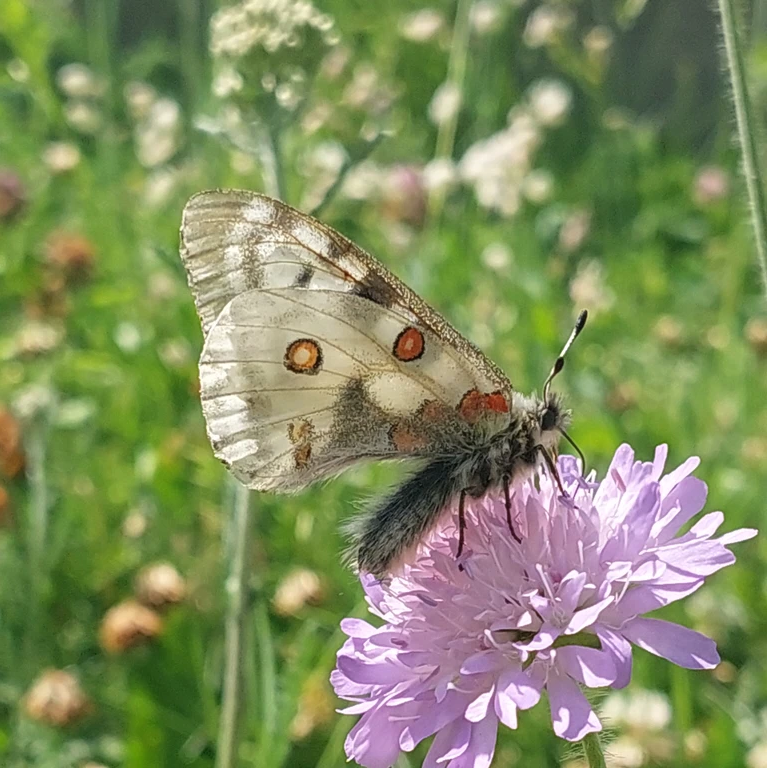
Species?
Parnassius apollo
